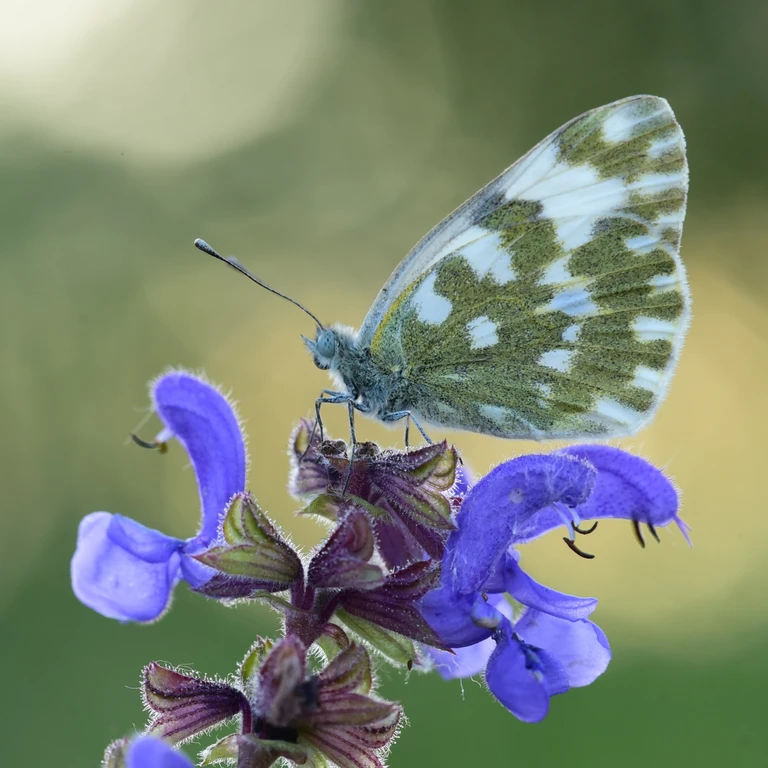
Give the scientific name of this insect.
Pontia edusa
